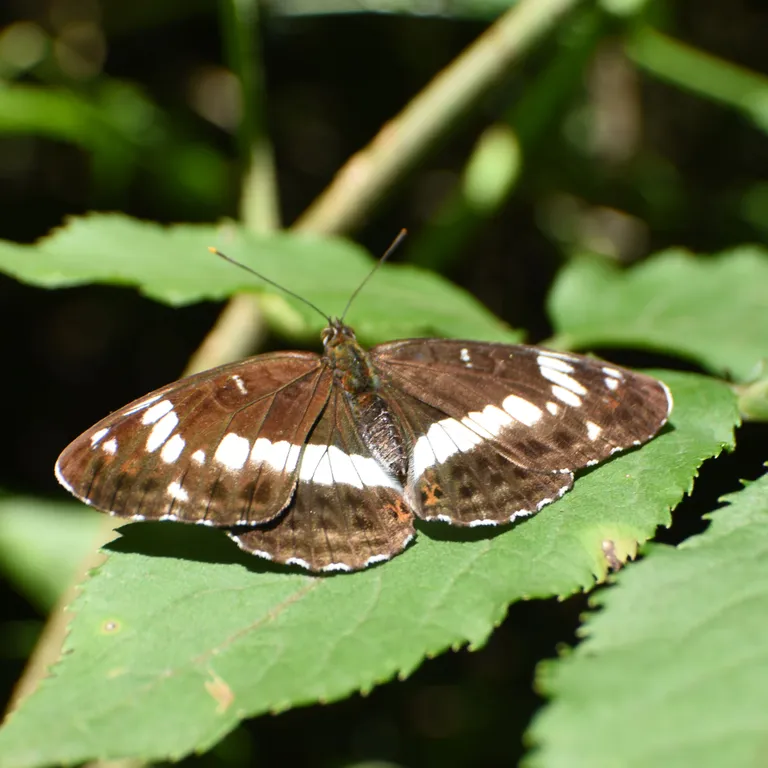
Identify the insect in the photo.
Limenitis camilla (also Ladoga camilla)
